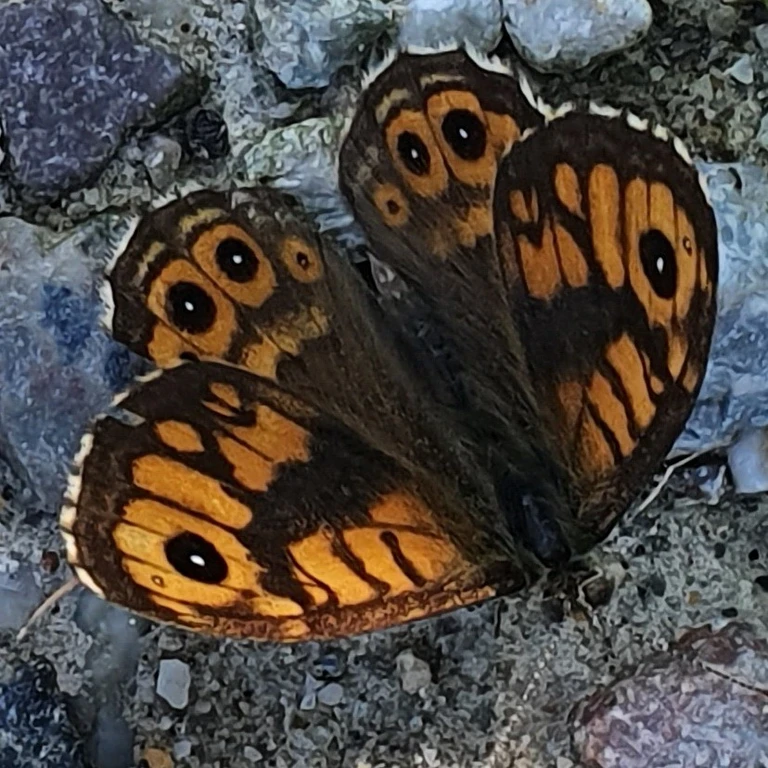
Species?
Lasiommata megera (also Pararge megera)
